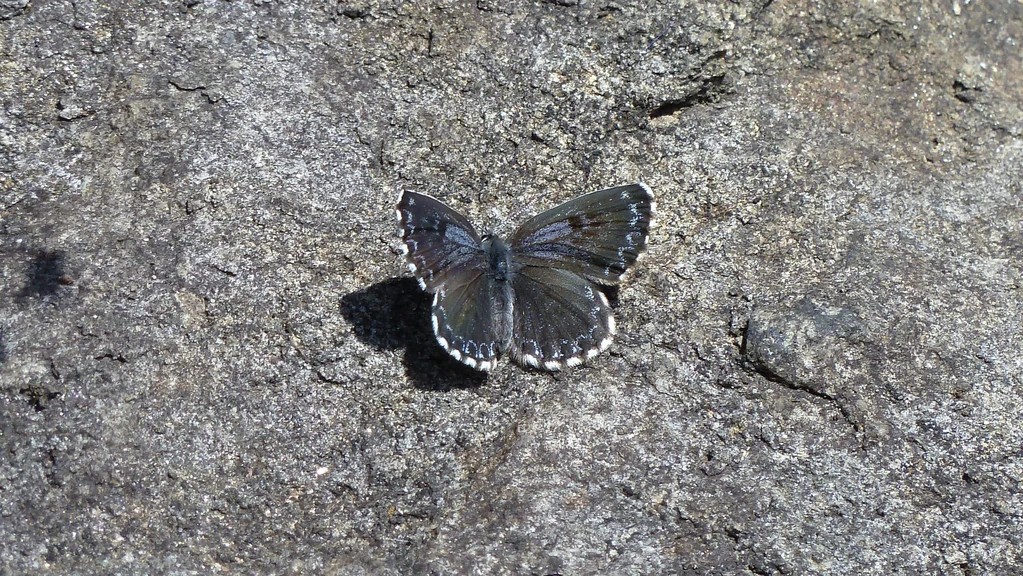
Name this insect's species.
Scolitantides orion
